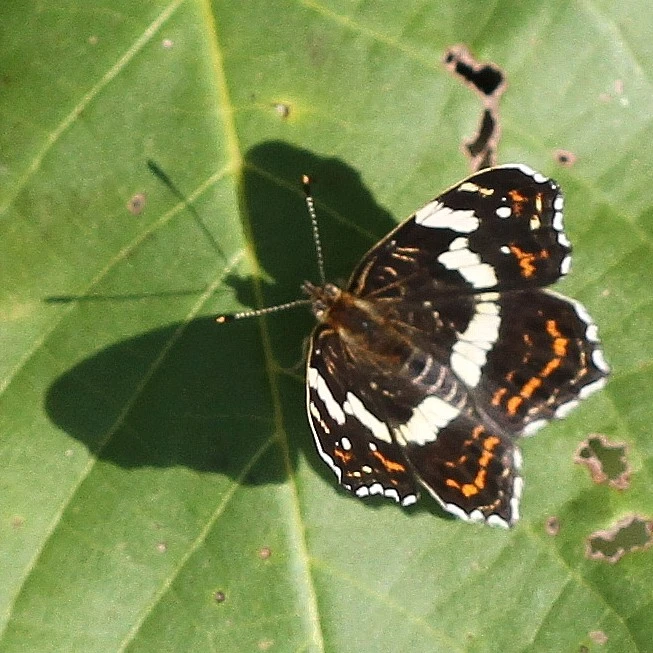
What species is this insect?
Araschnia levana
